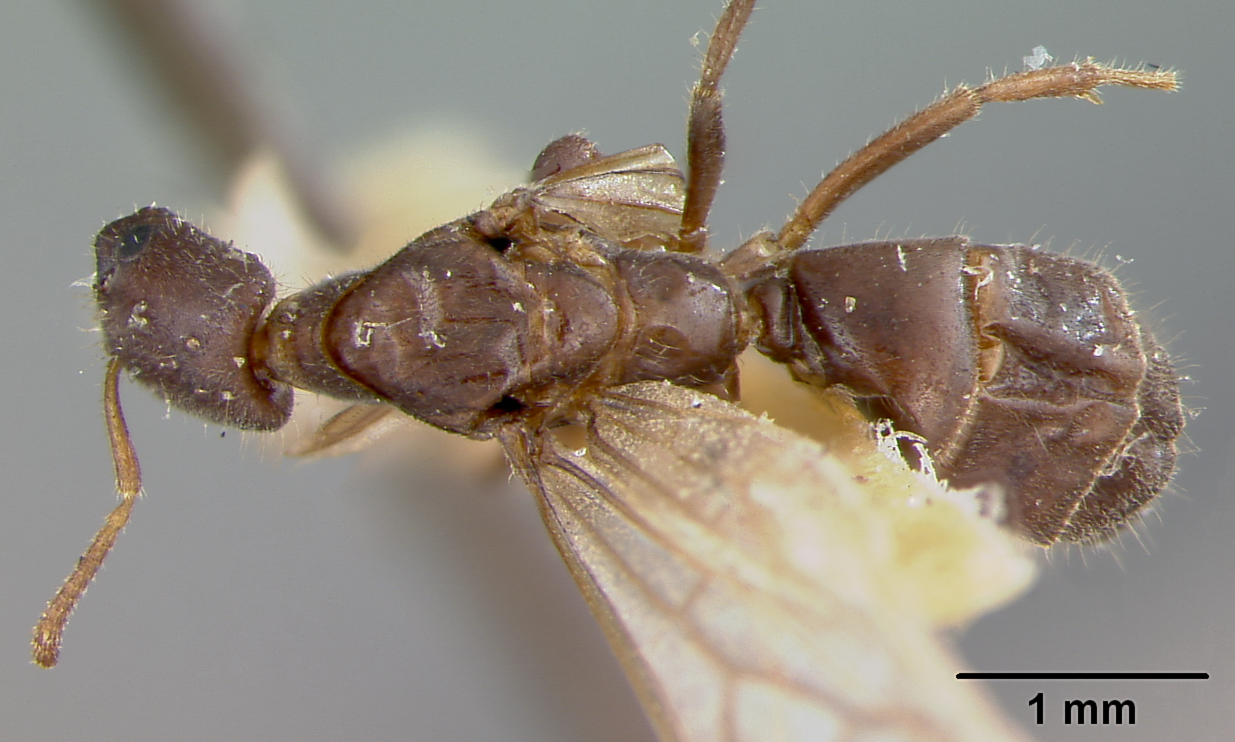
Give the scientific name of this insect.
Iridomyrmex longicapitatus
